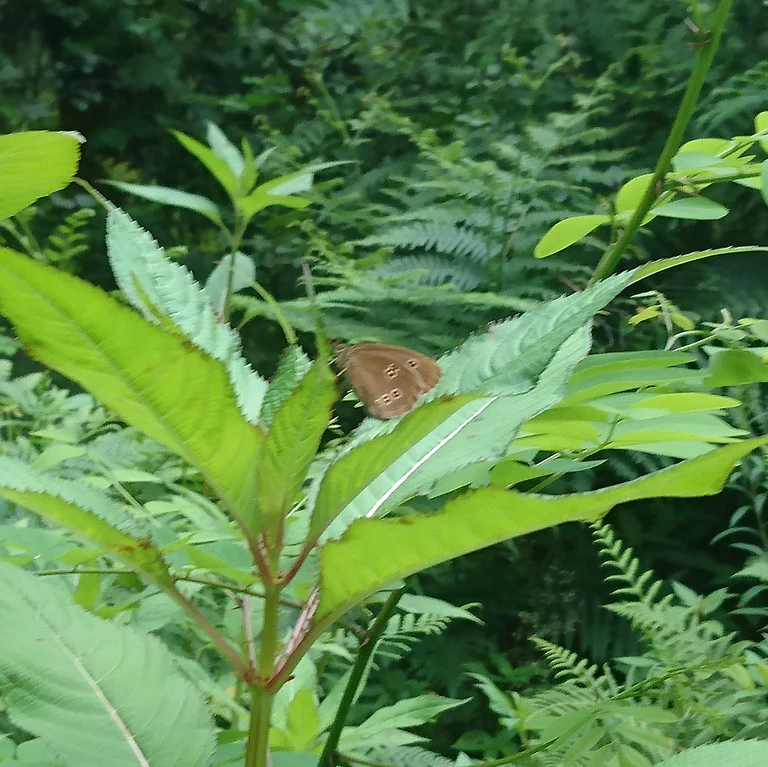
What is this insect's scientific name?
Aphantopus hyperantus
